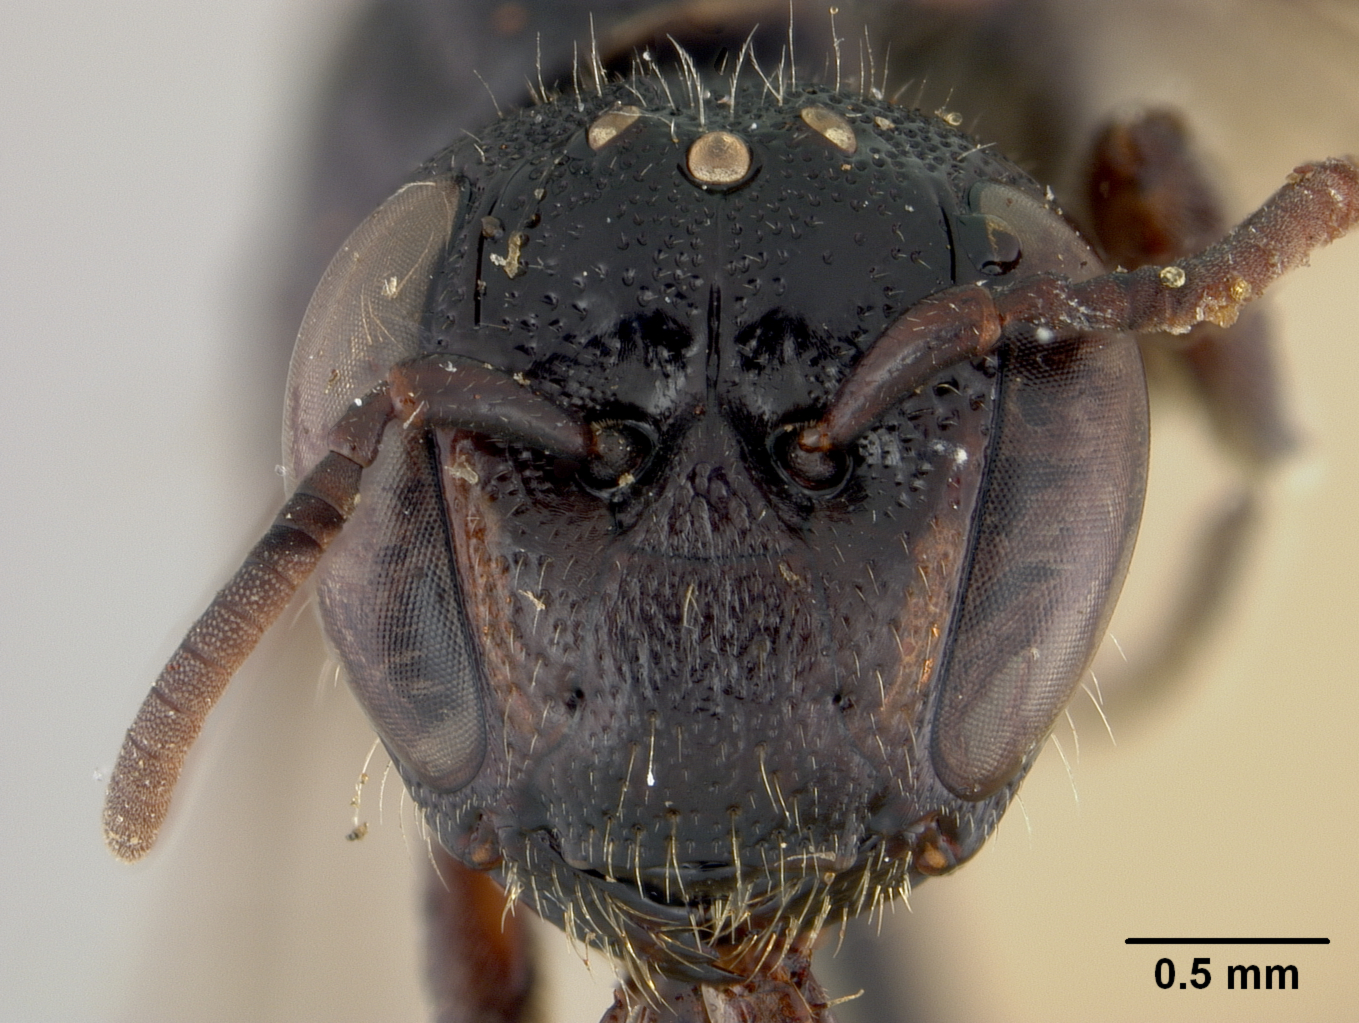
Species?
Prosopis guamensis
